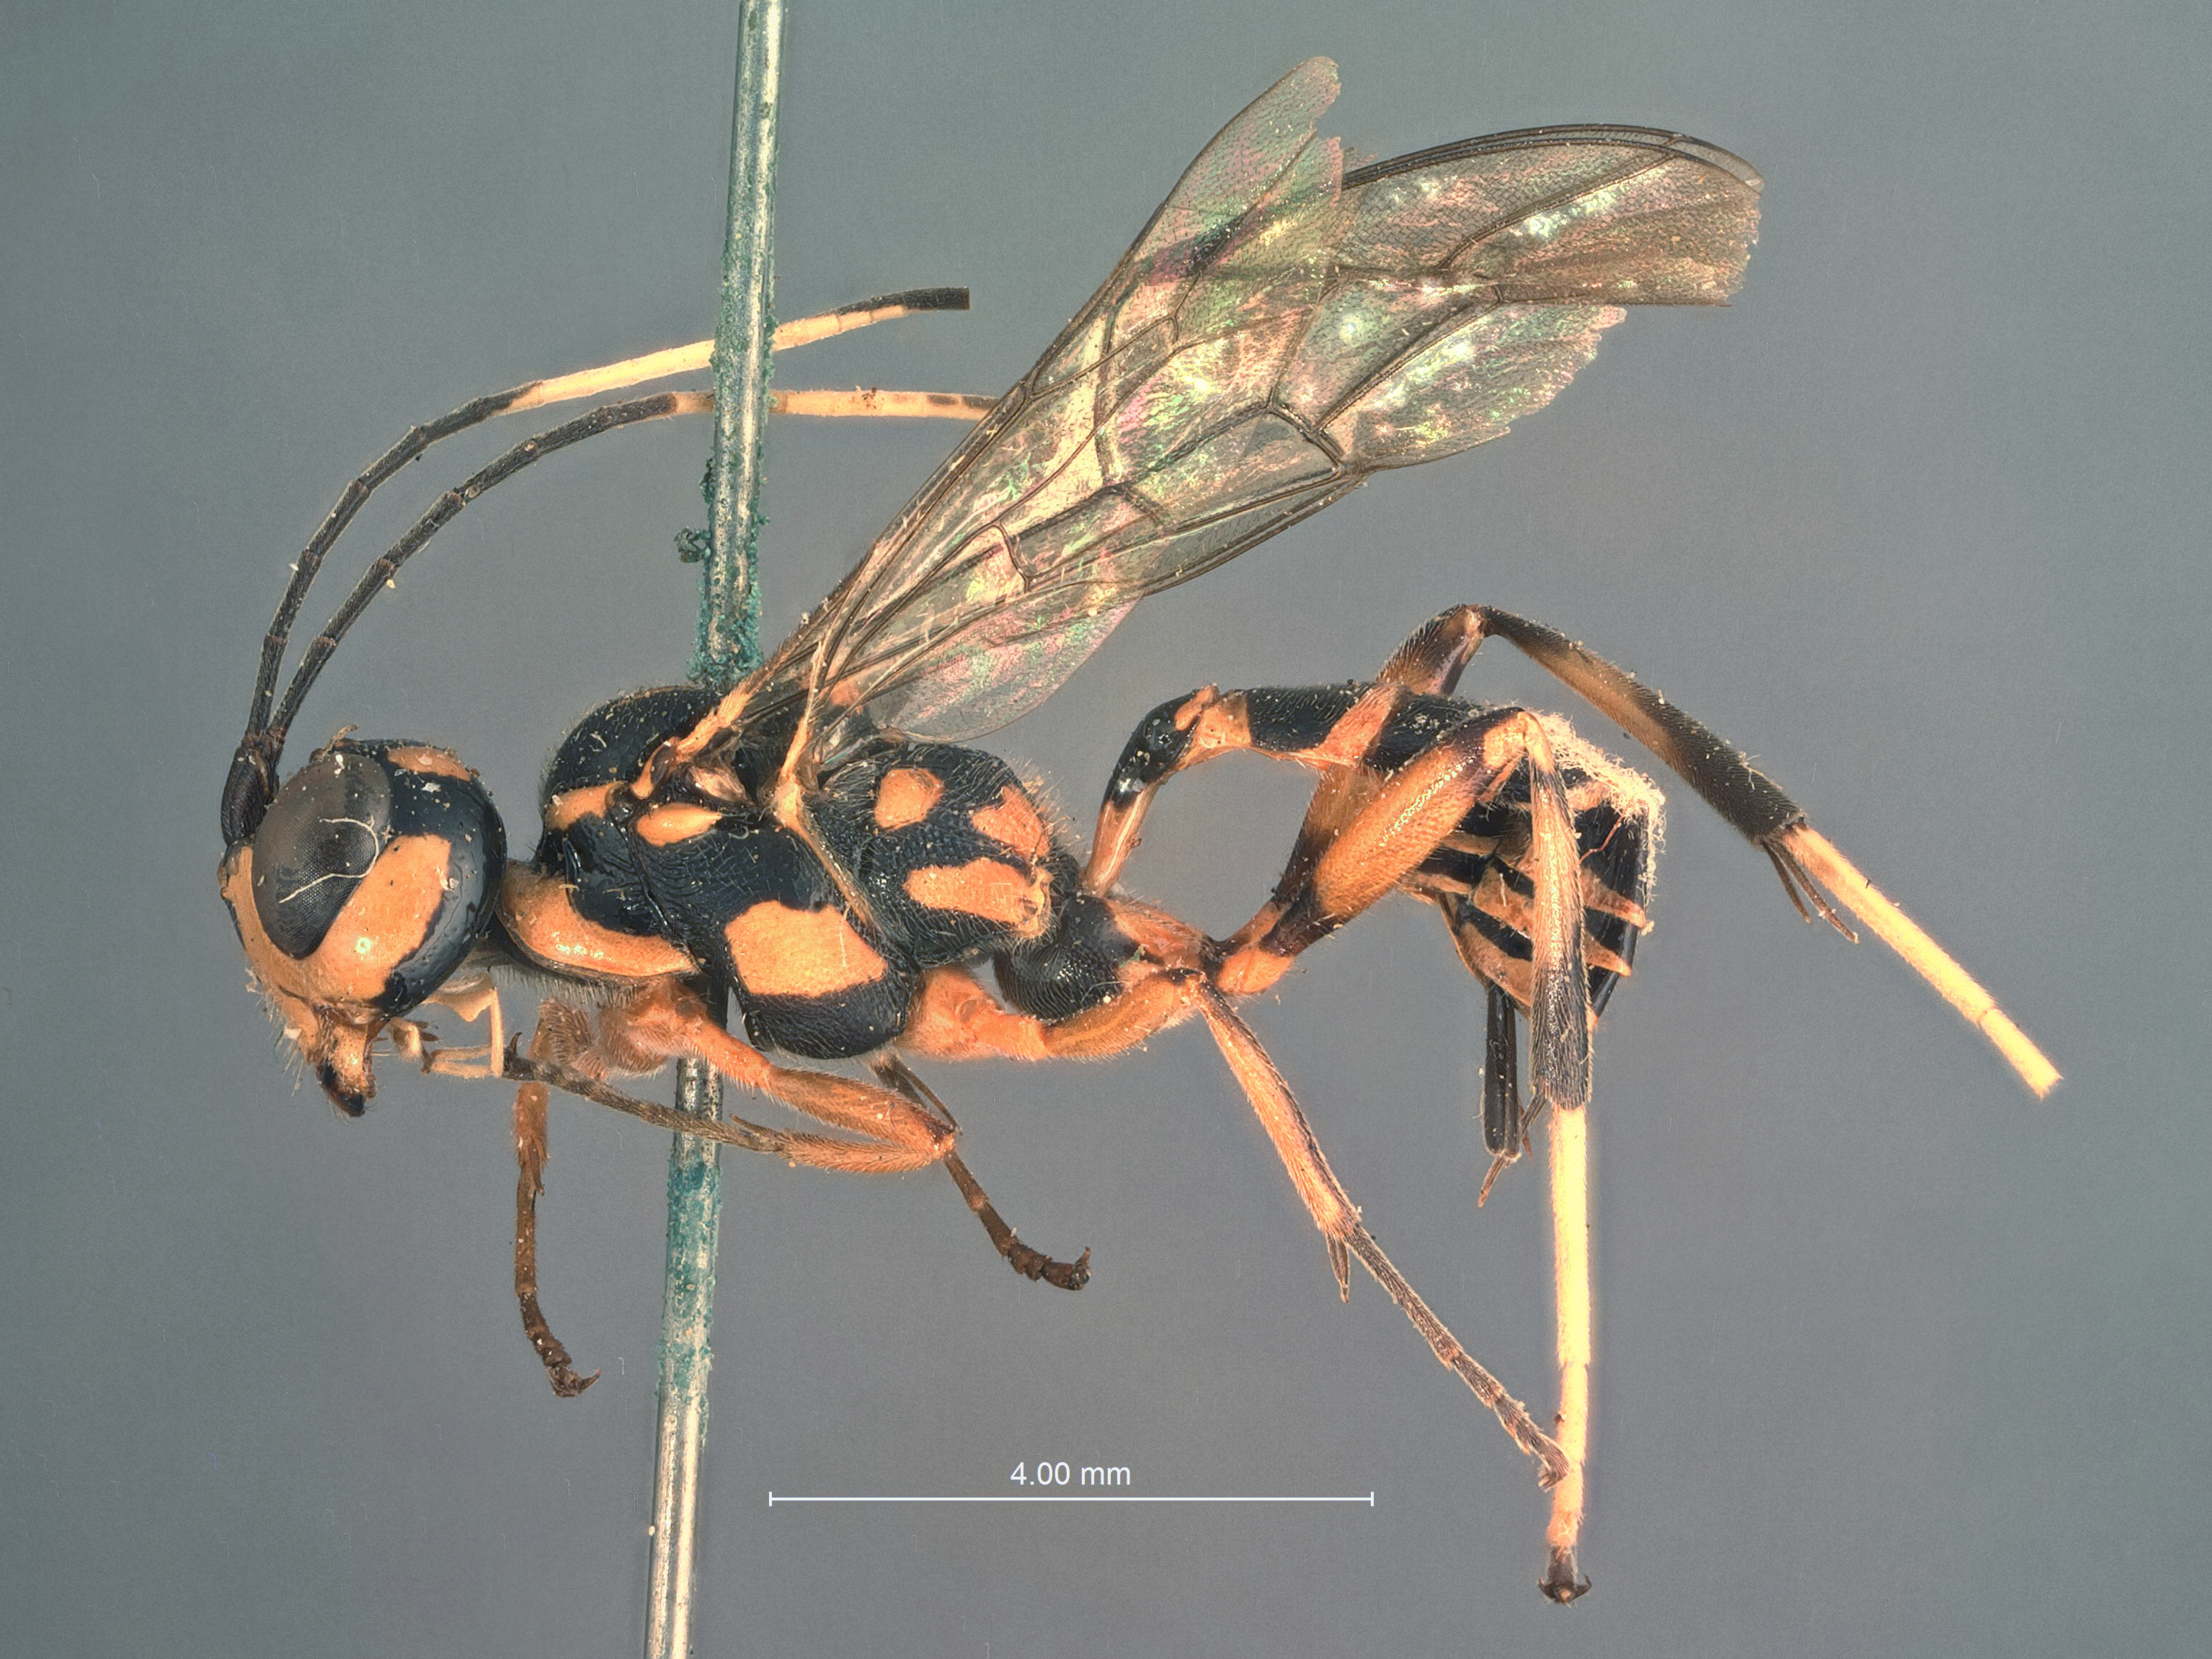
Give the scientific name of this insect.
Elasmognathias albitarsis
